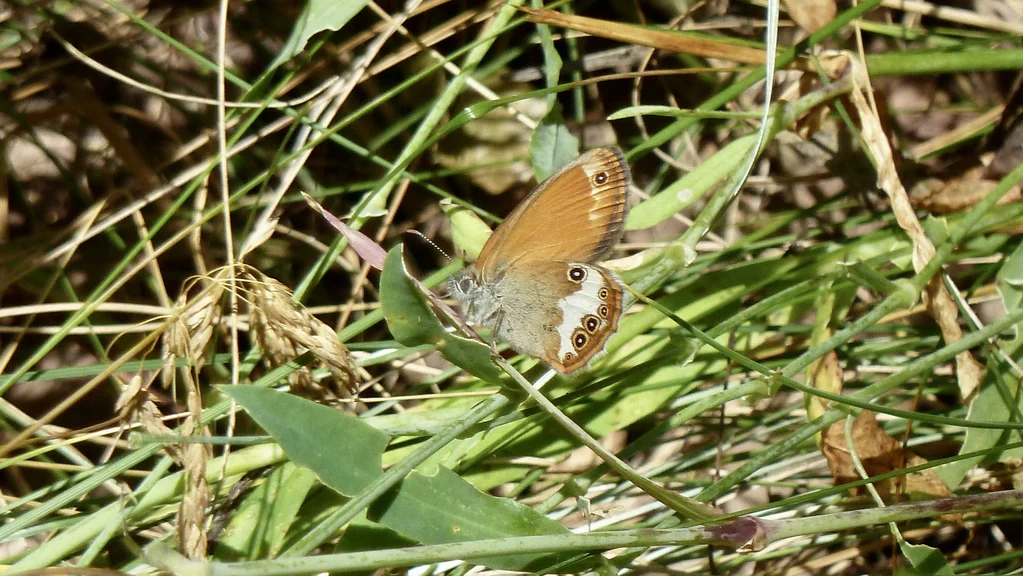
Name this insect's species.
Coenonympha arcania
